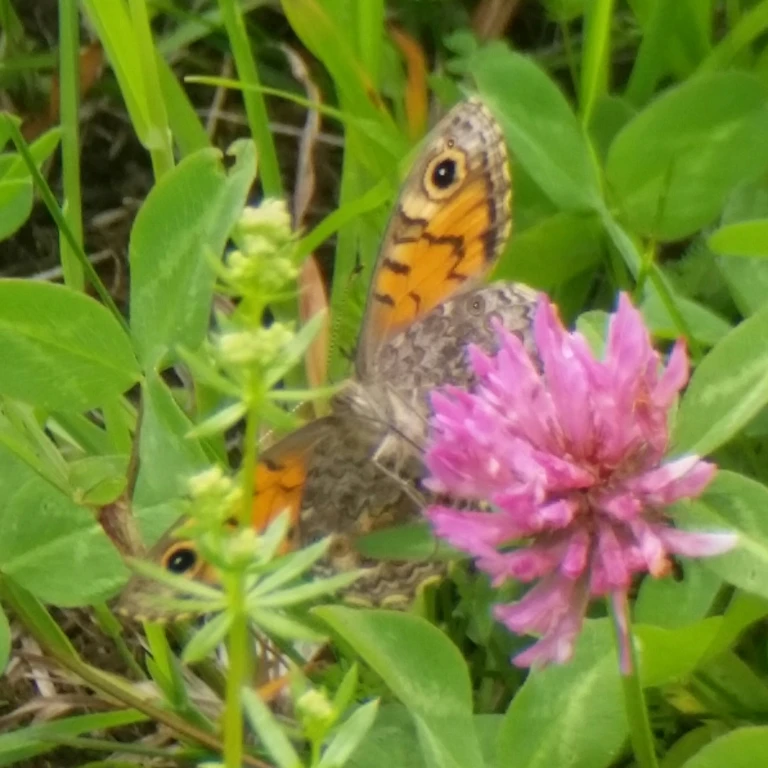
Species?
Lasiommata megera (also Pararge megera)
